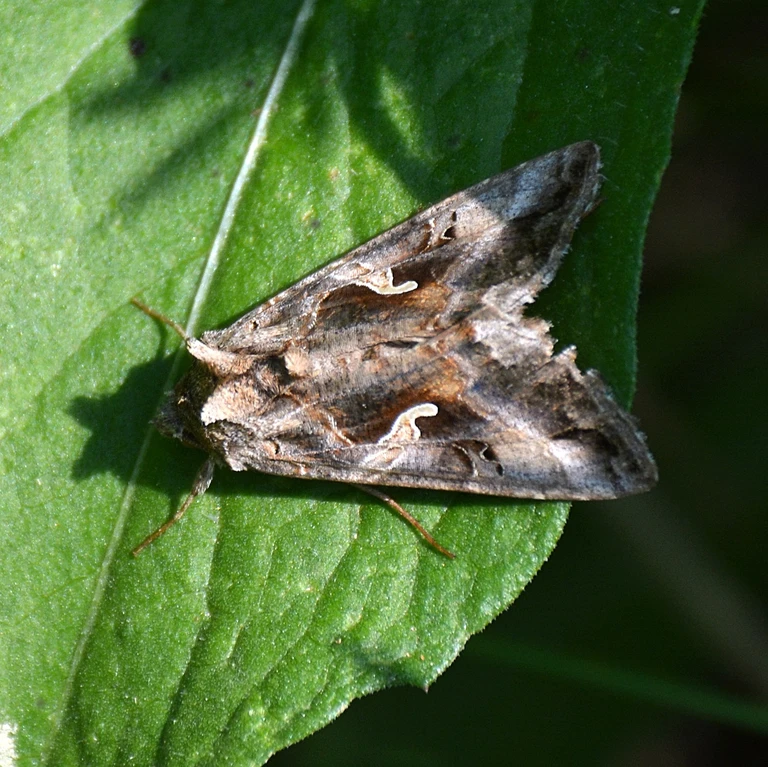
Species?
Autographa gamma
